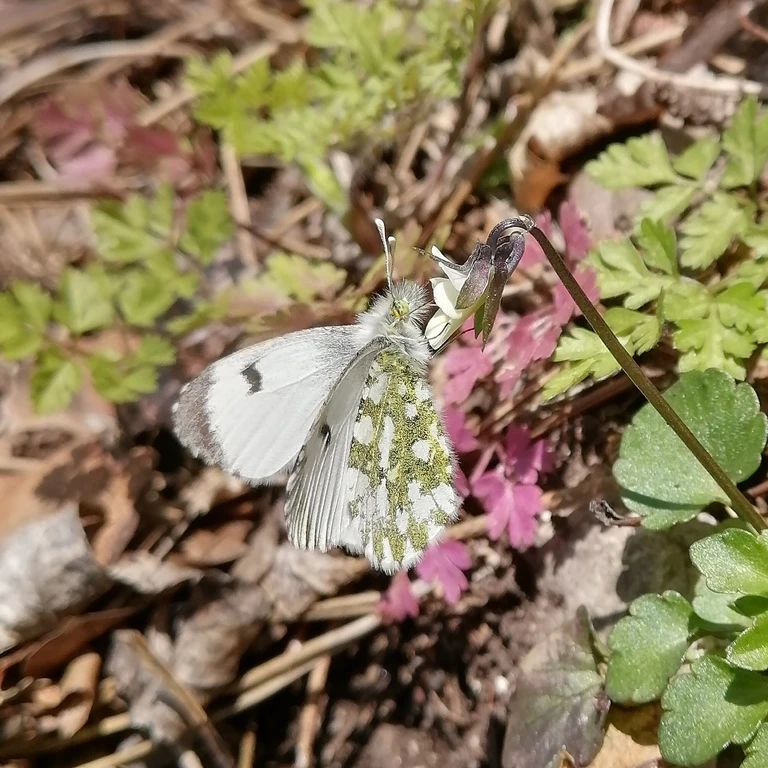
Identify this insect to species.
Anthocharis cardamines
